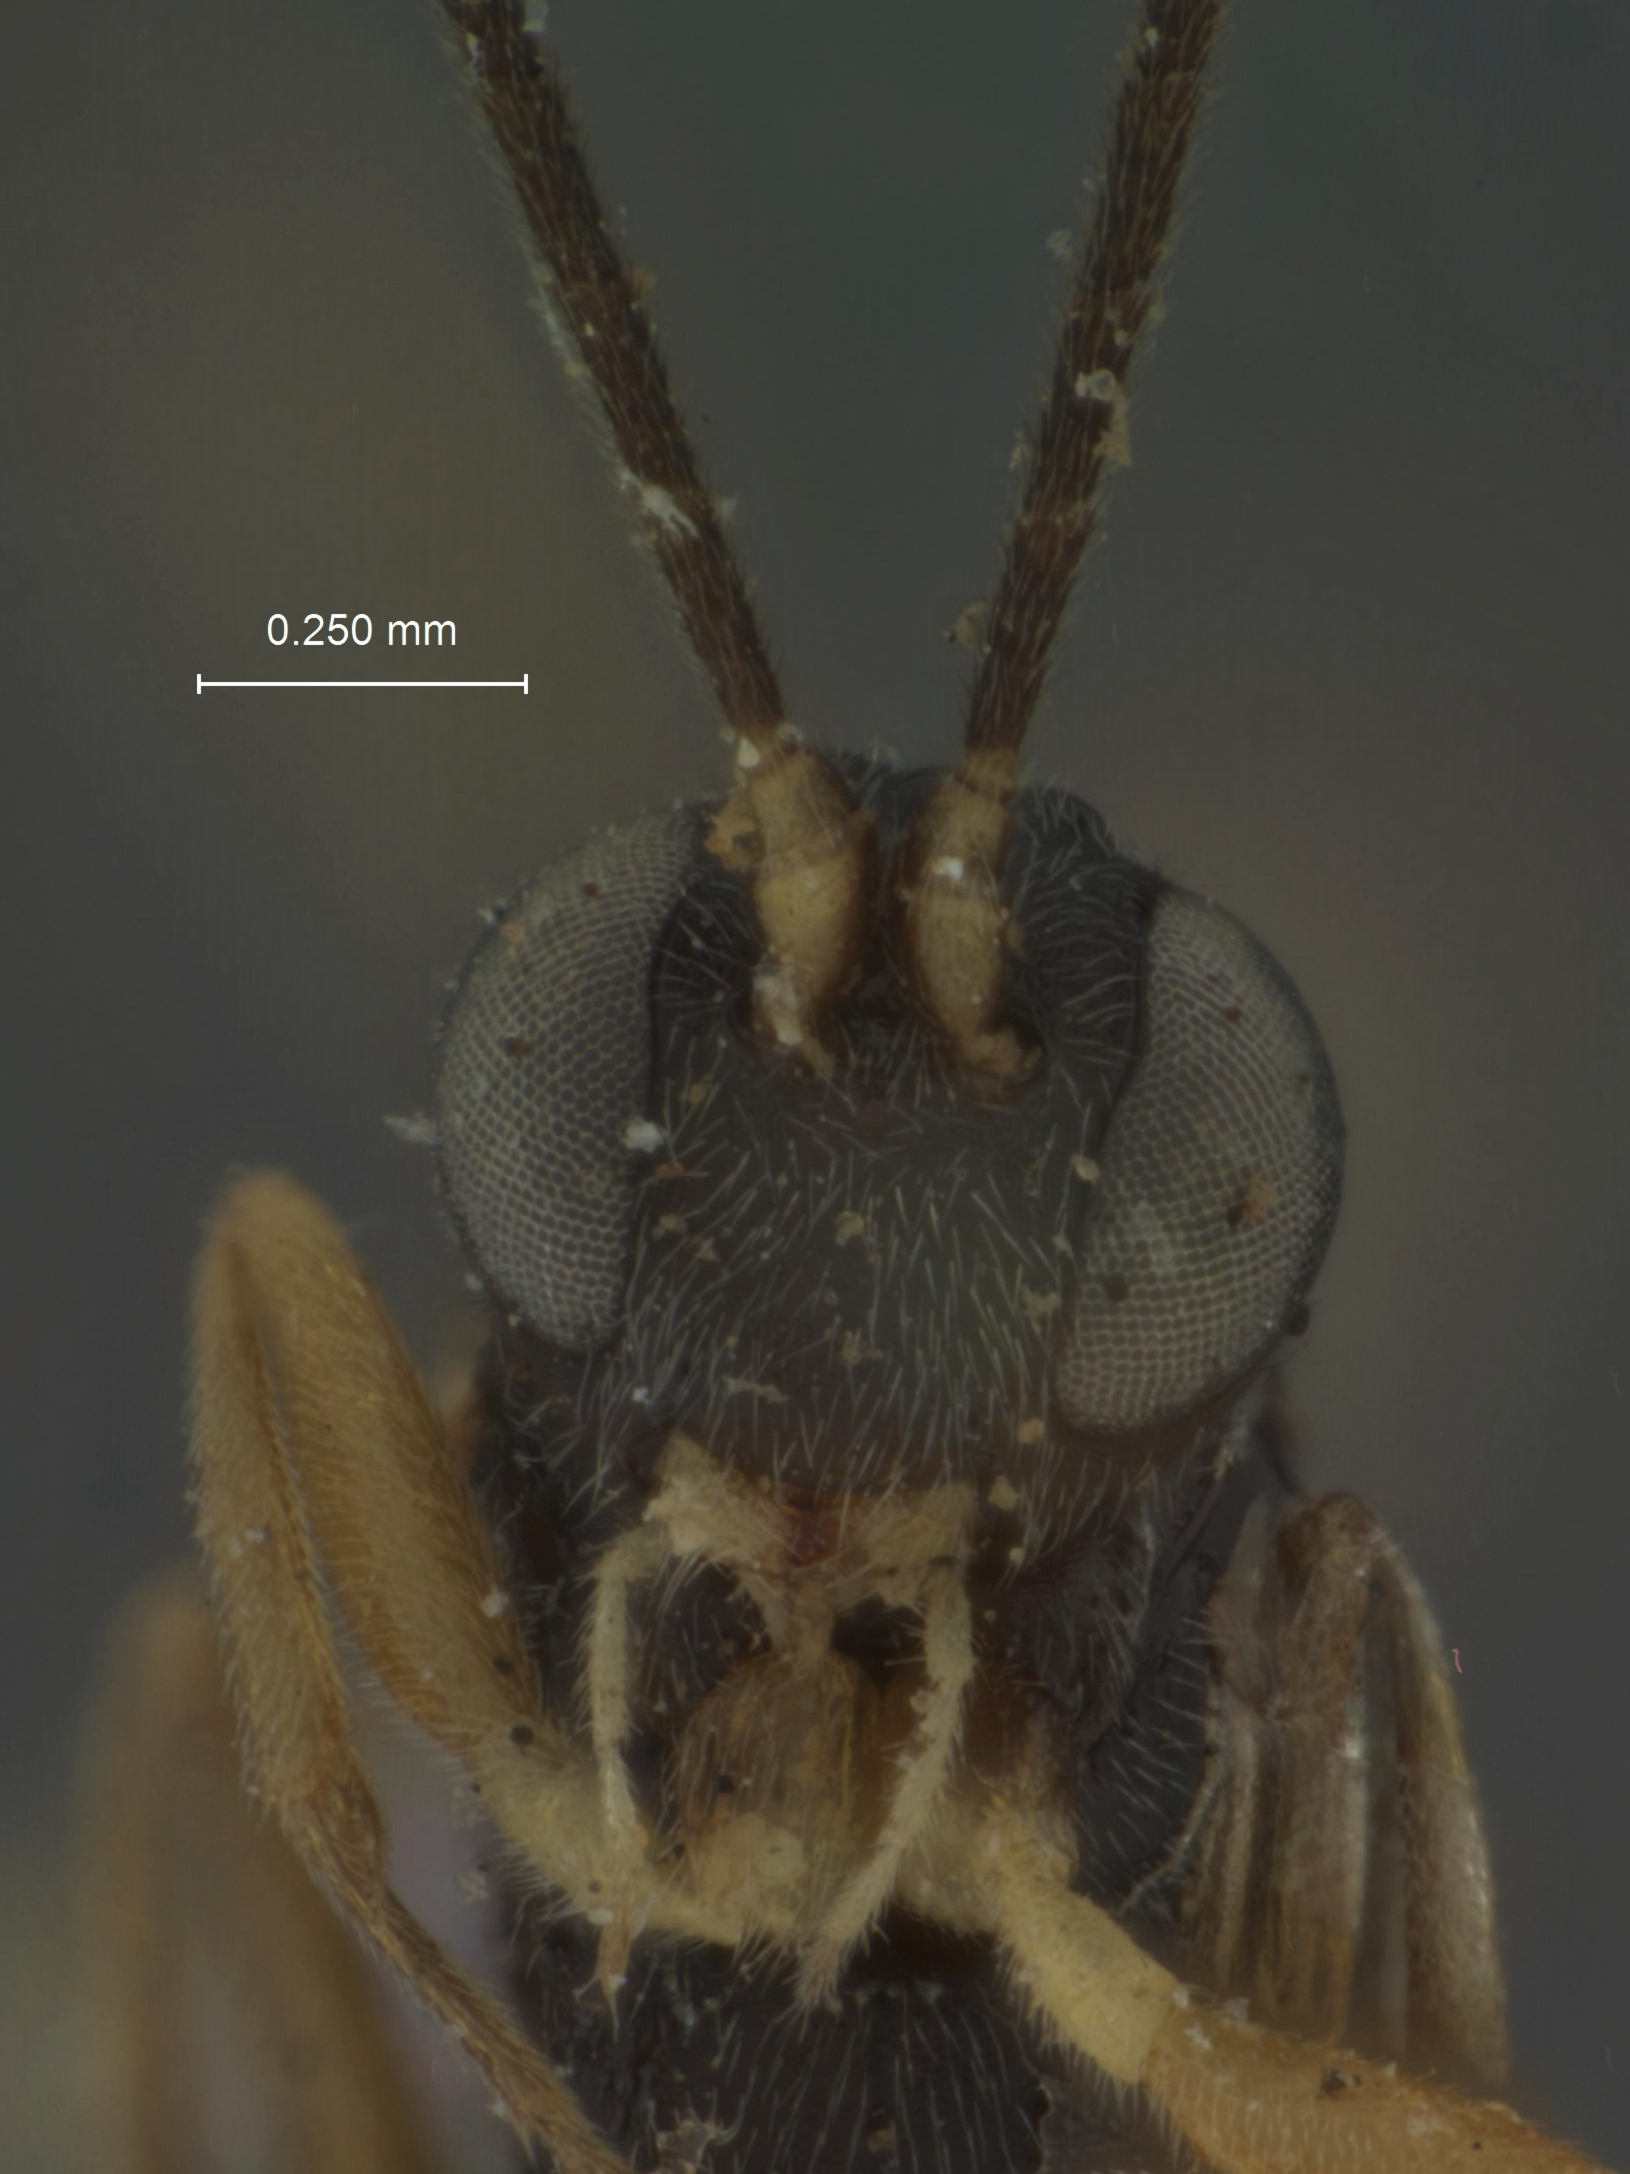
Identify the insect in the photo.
Limneria cupressi
